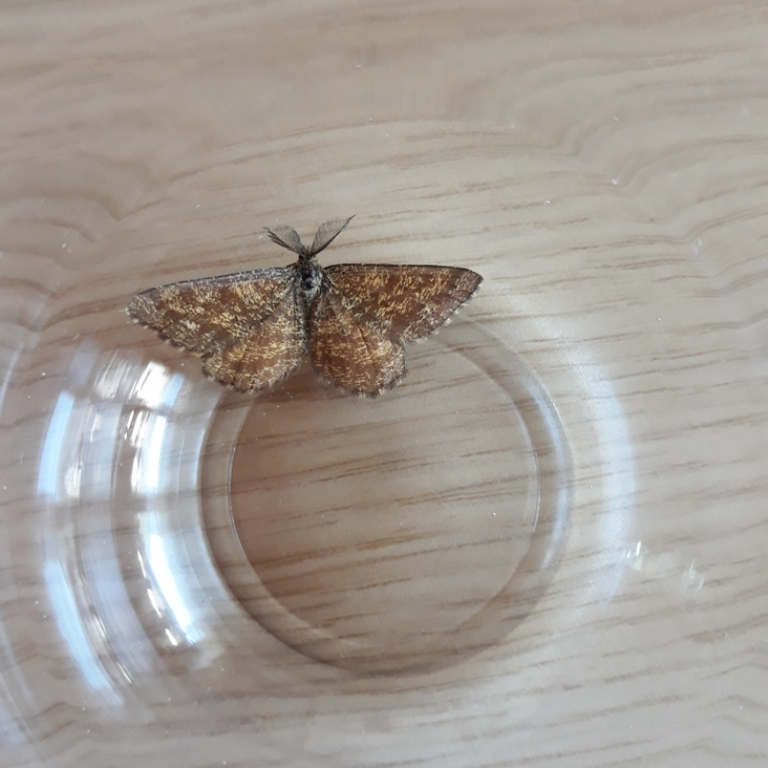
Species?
Ematurga atomaria
